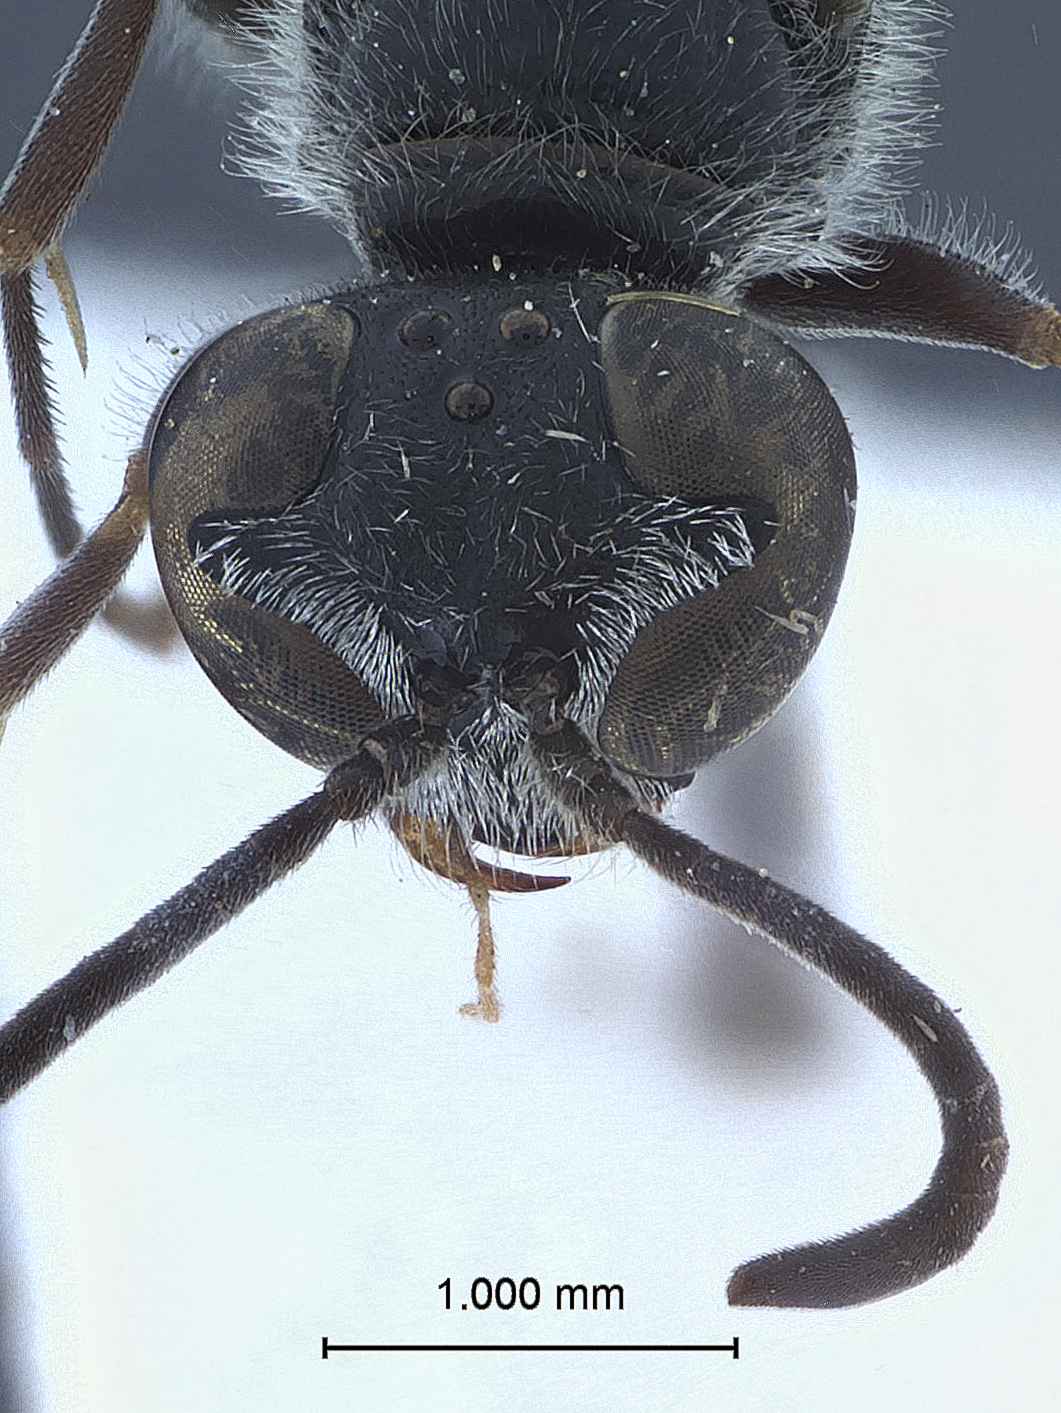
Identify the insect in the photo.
Rhopalum murotai
